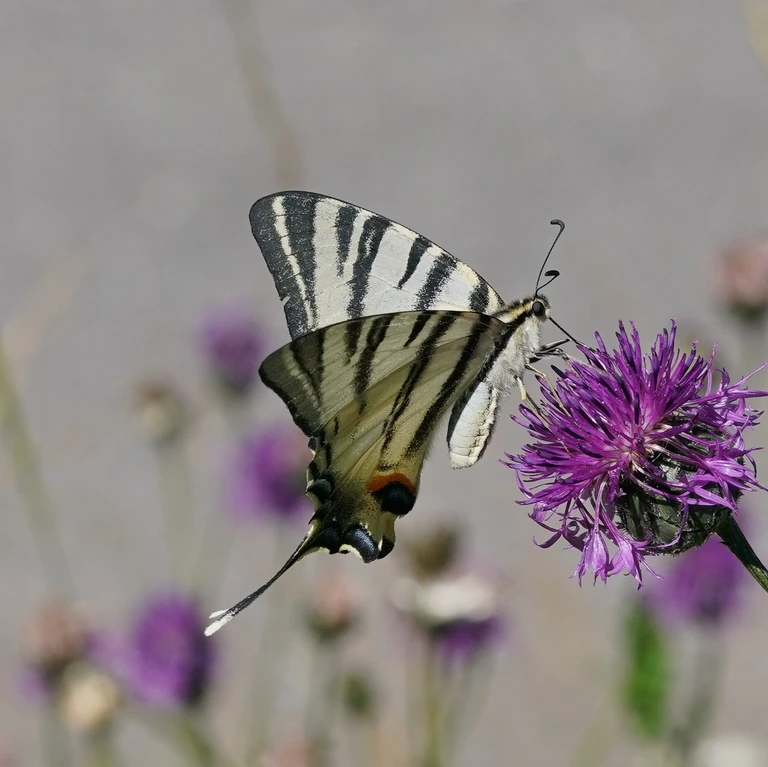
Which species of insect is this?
Iphiclides podalirius
